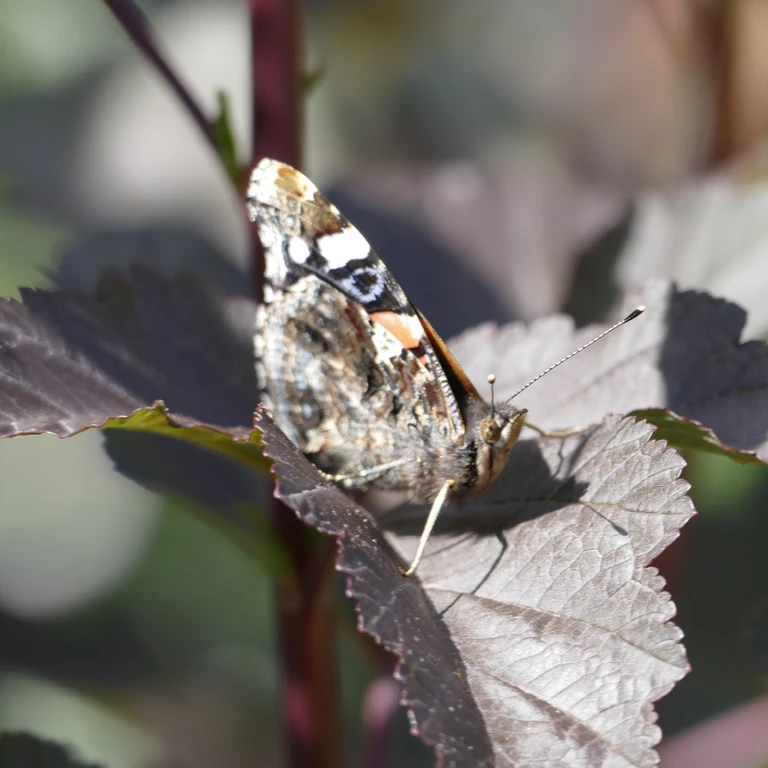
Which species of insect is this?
Vanessa atalanta
